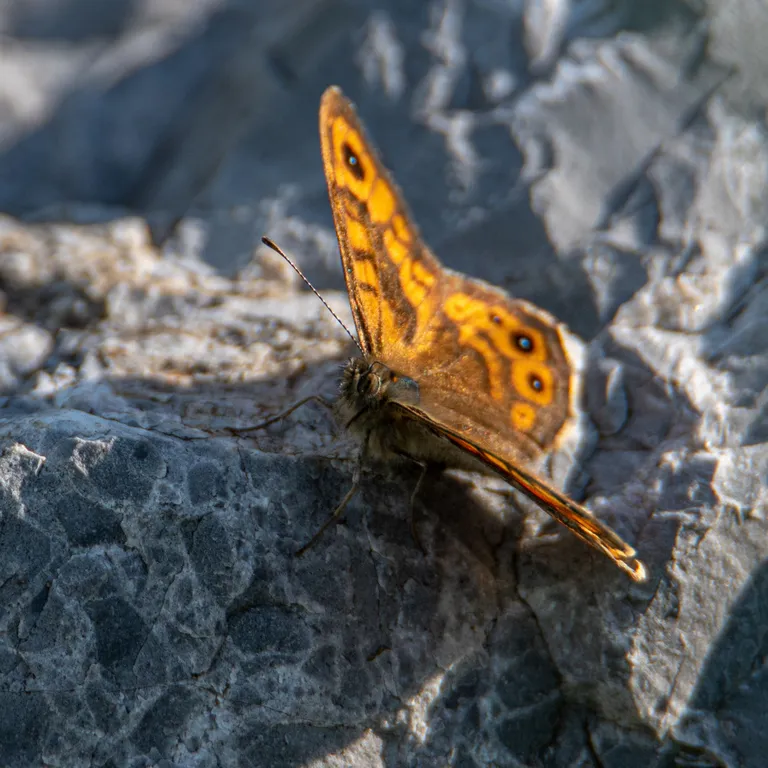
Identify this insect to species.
Lasiommata megera (also Pararge megera)
